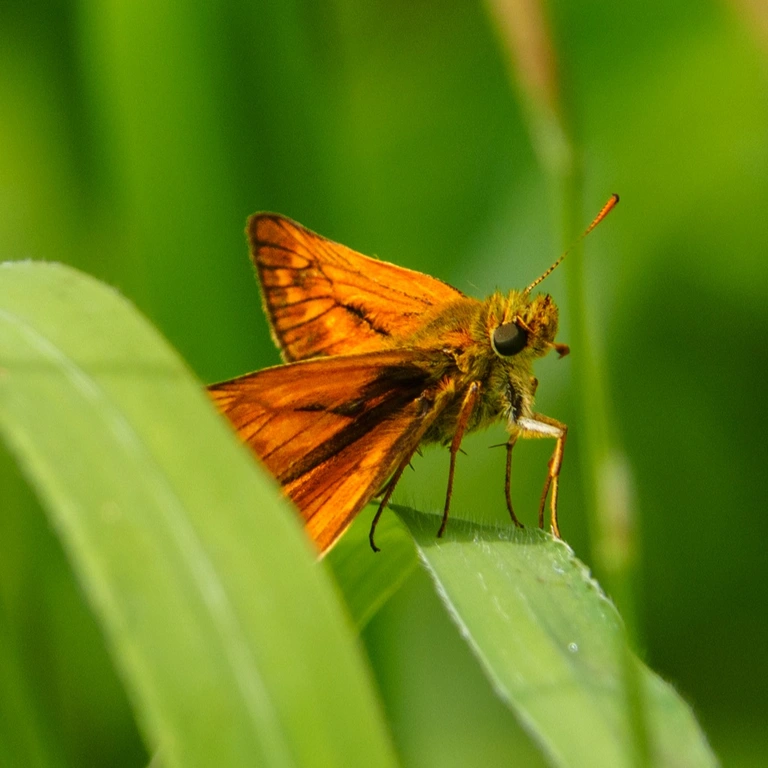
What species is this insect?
Ochlodes sylvanus (also Ochlodes venata)
